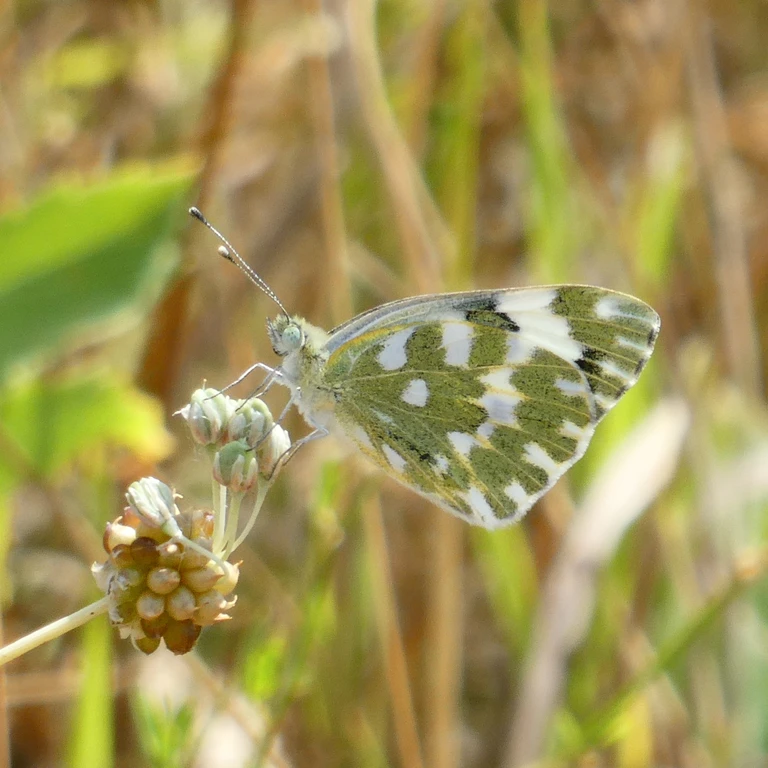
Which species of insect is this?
Pontia edusa
